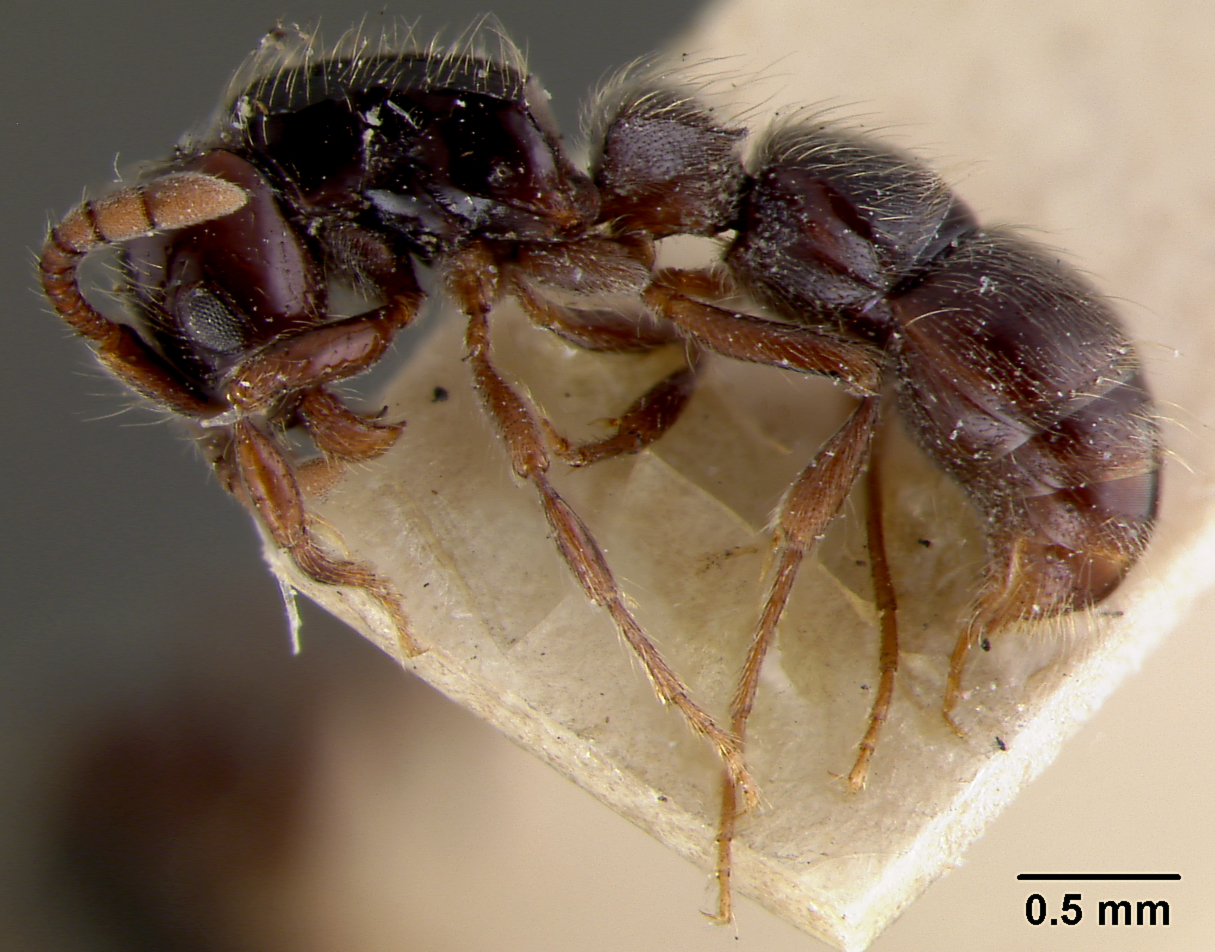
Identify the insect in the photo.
Phyracaces senescens
